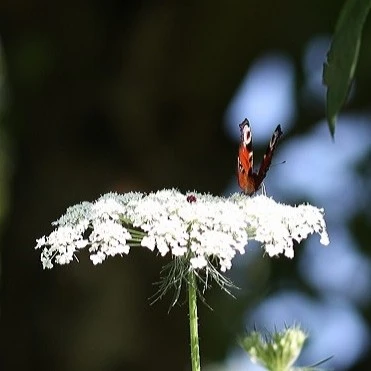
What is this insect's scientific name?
Aglais io
